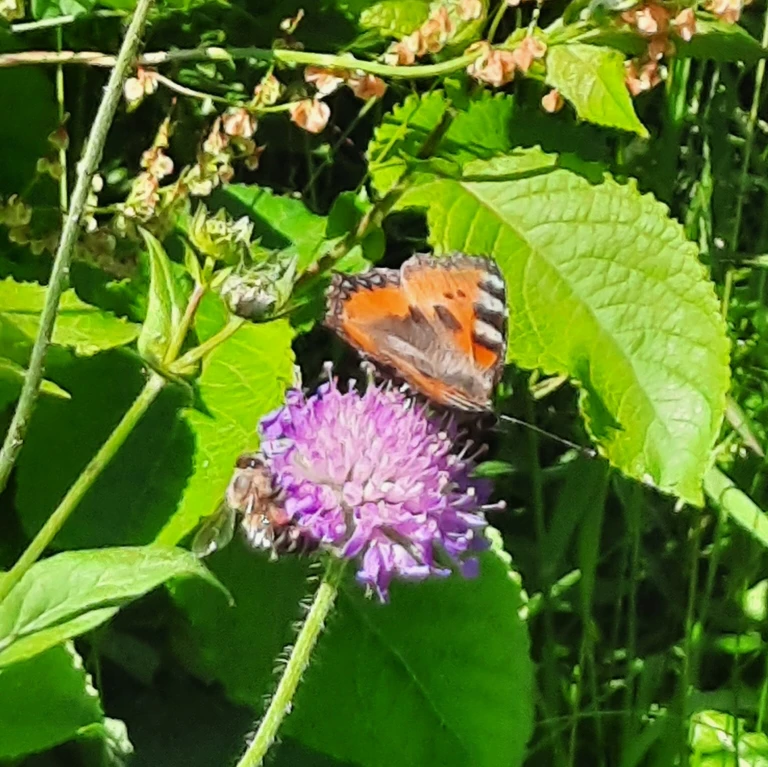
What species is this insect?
Aglais urticae
